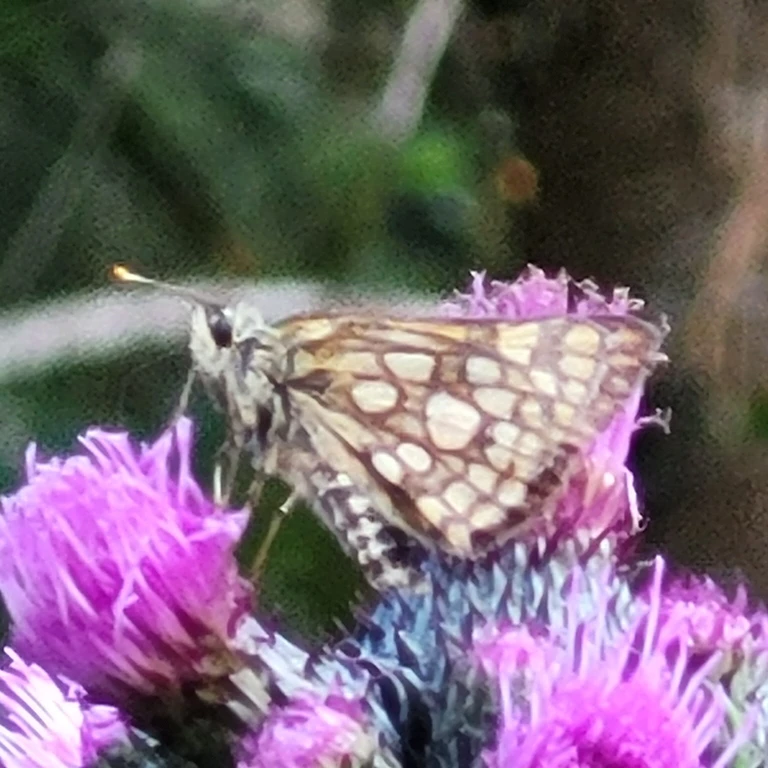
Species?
Carterocephalus palaemon
